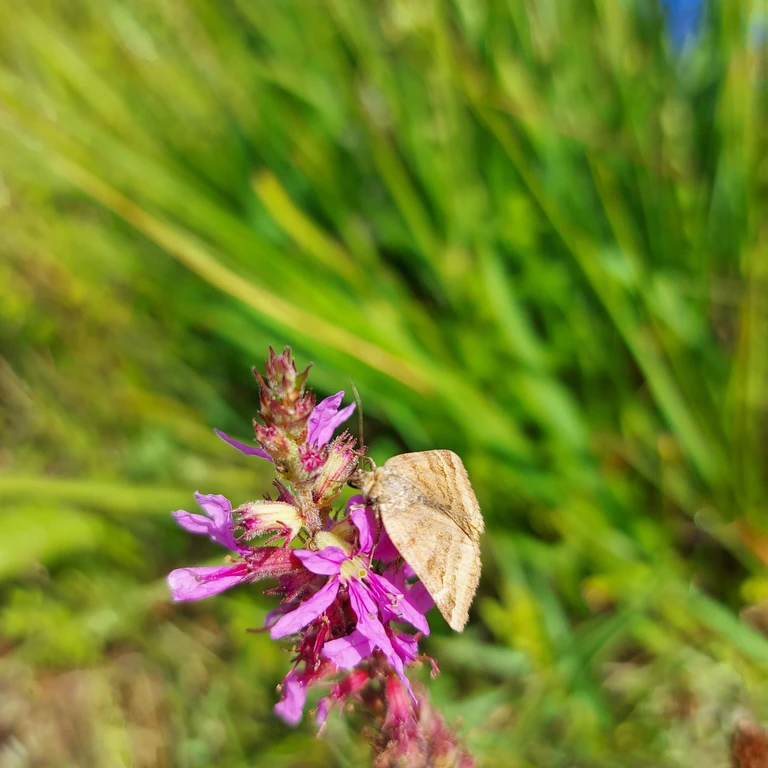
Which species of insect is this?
Euclidia glyphica
